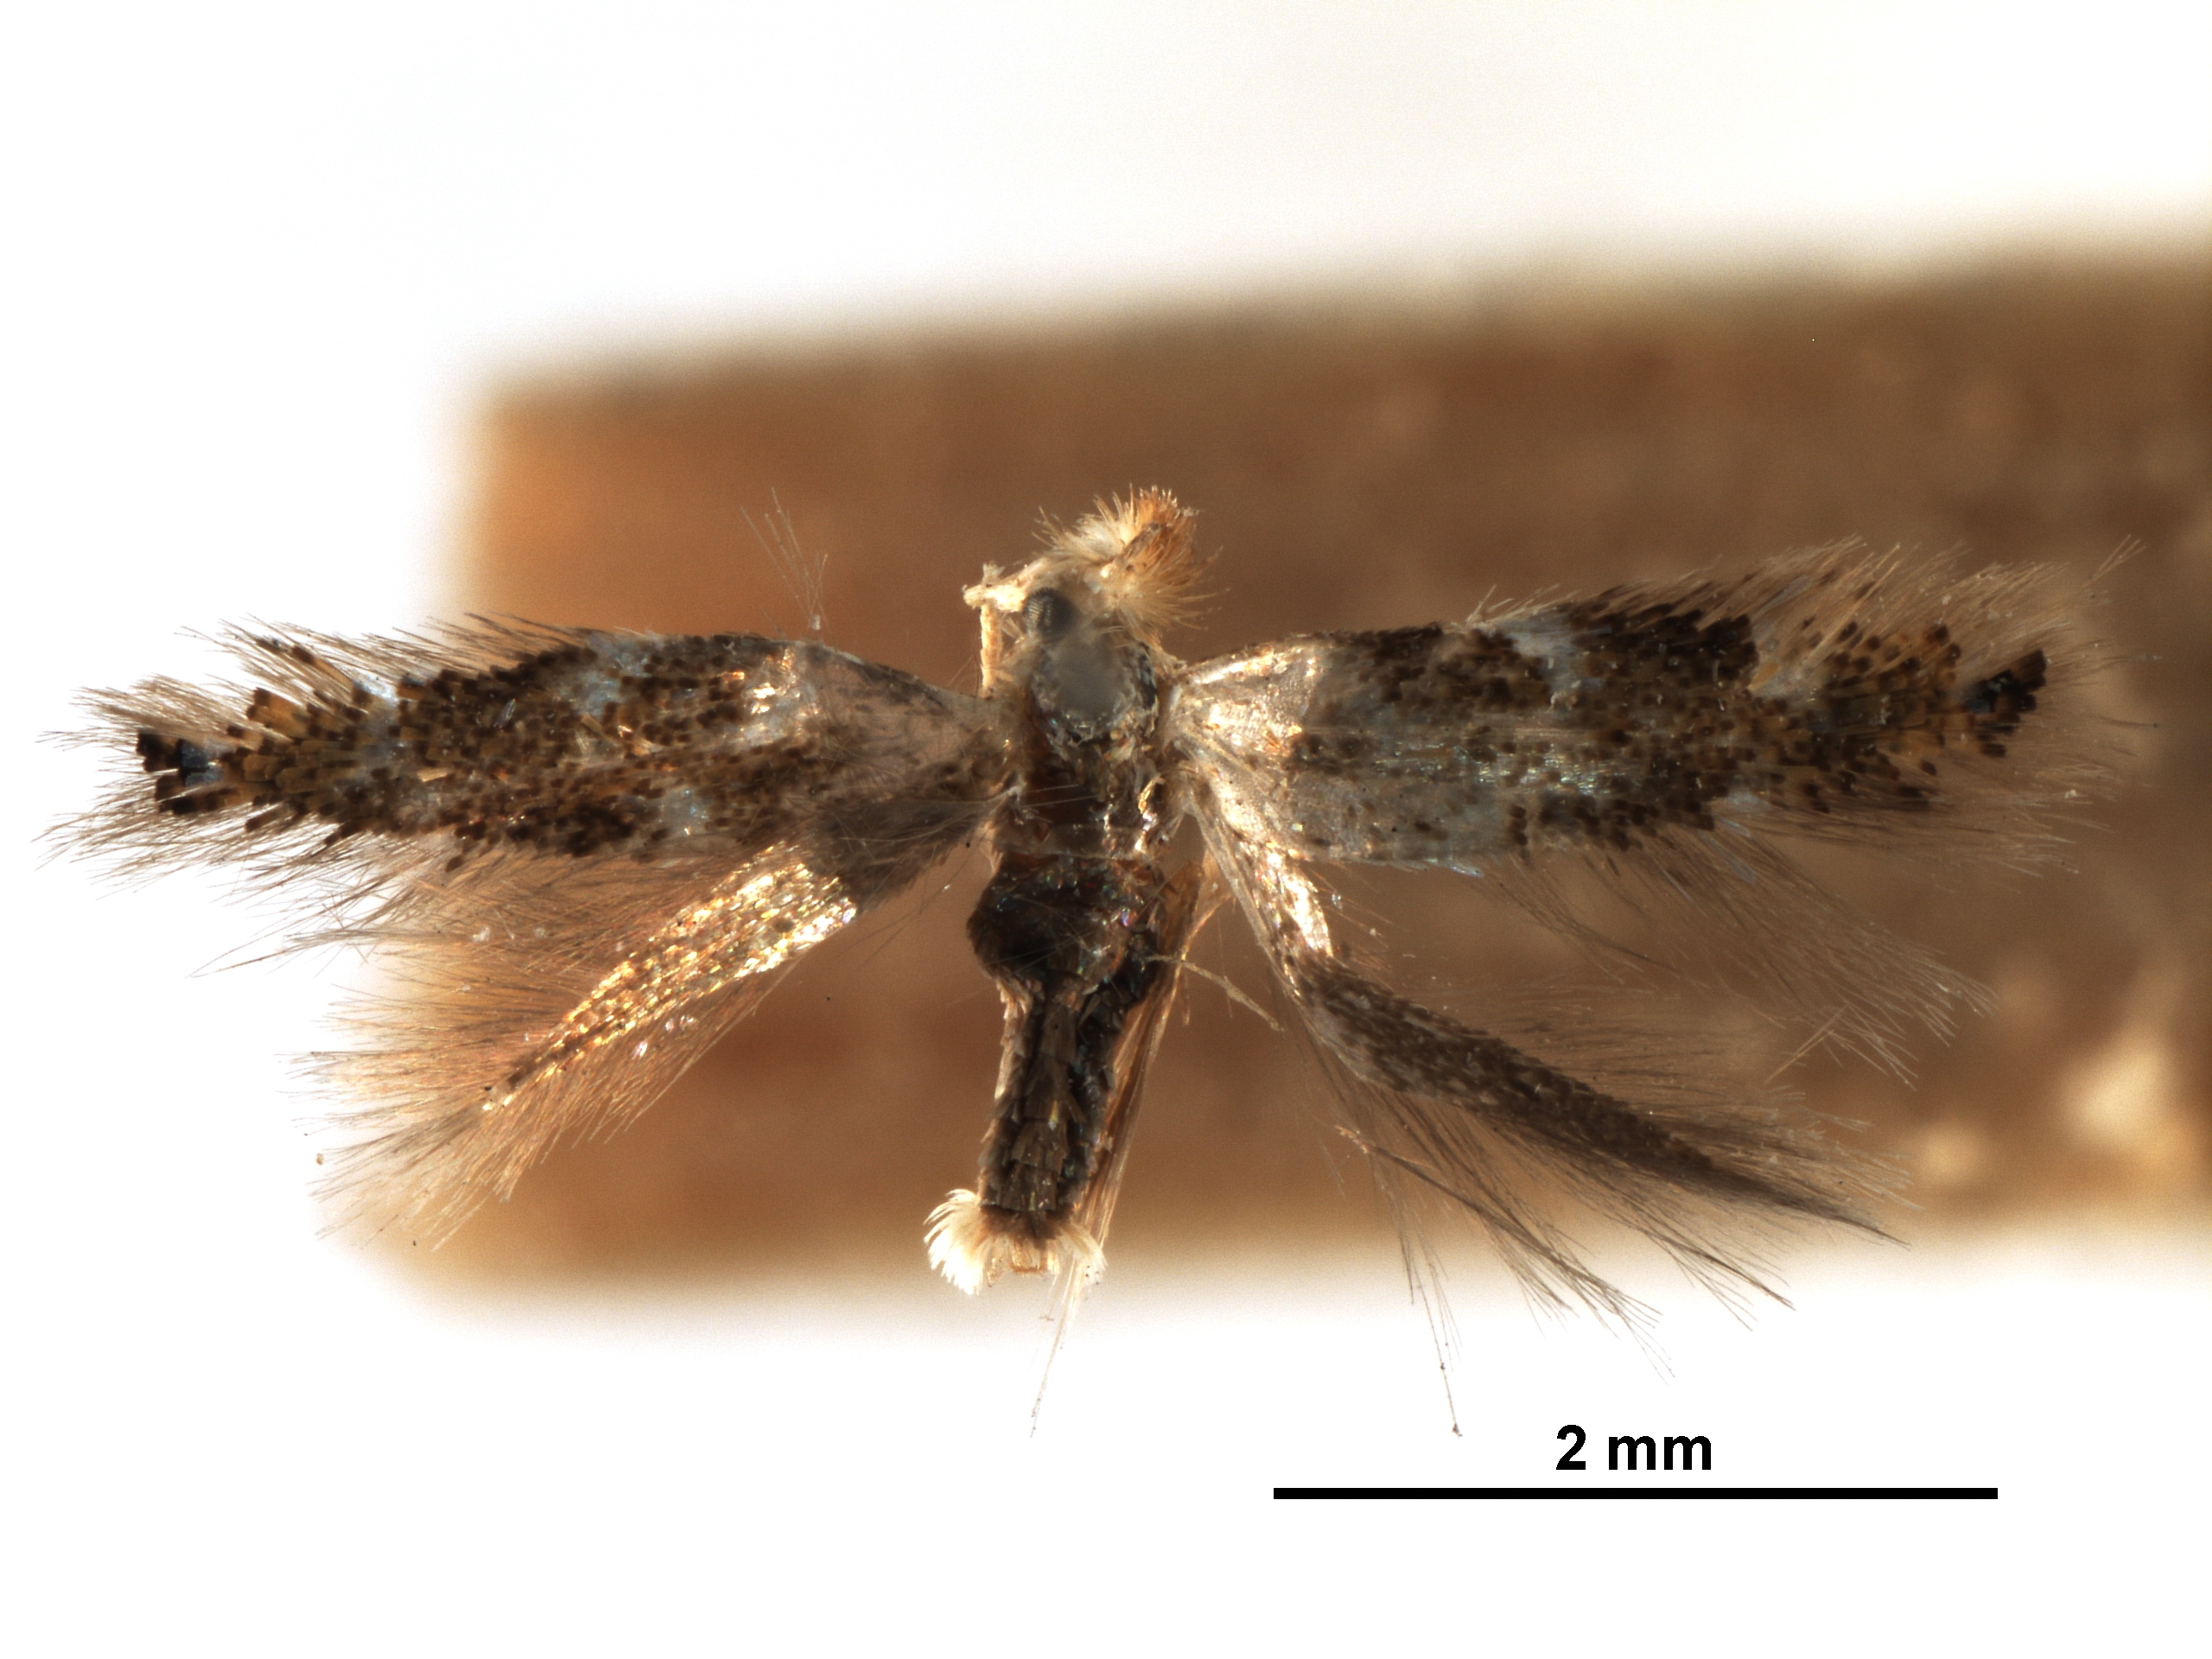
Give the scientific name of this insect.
Bucculatrix paroptila
